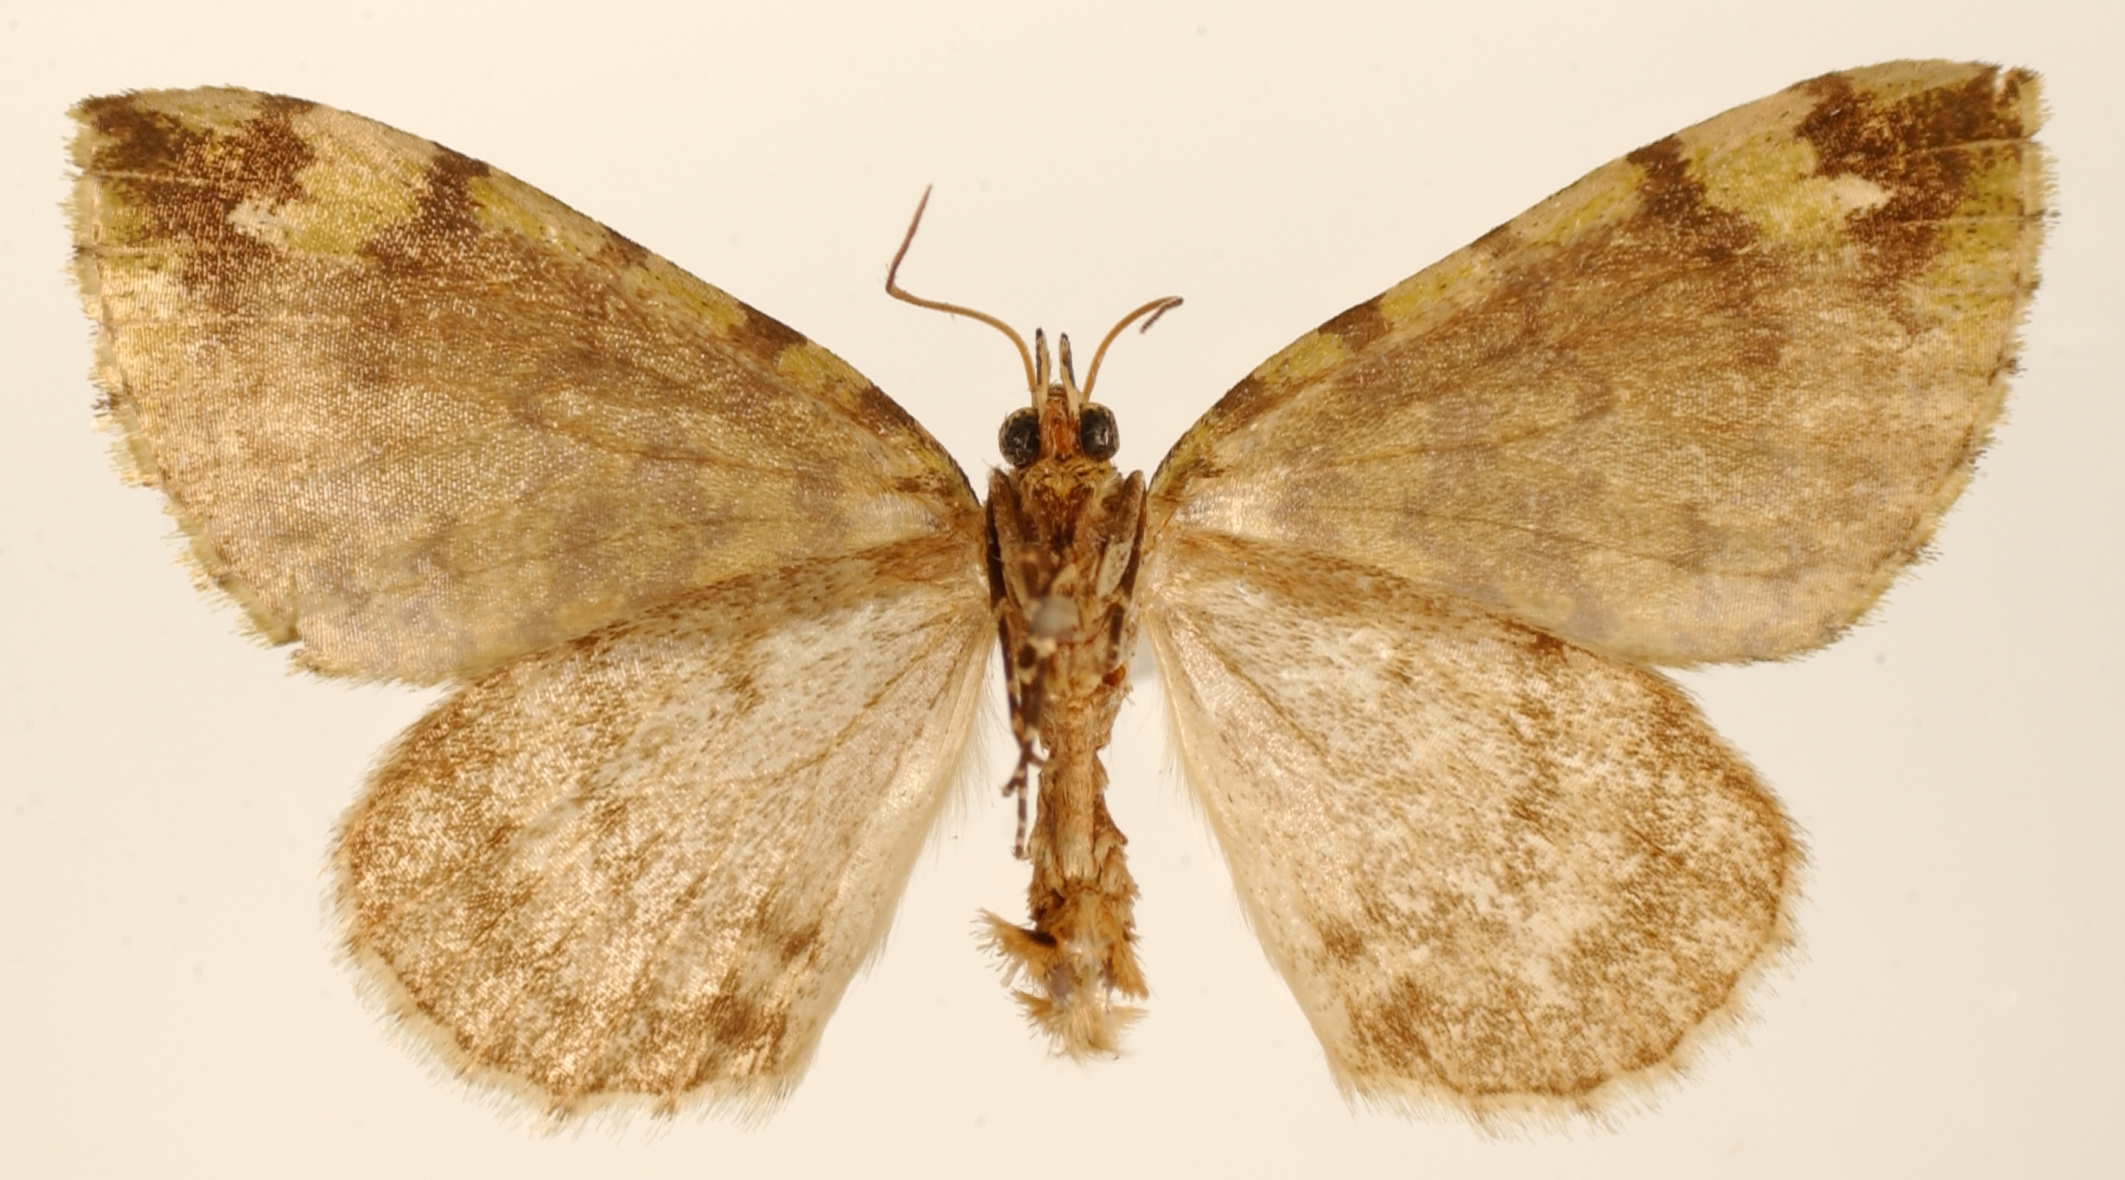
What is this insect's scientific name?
Ypsipetes ranuncula
